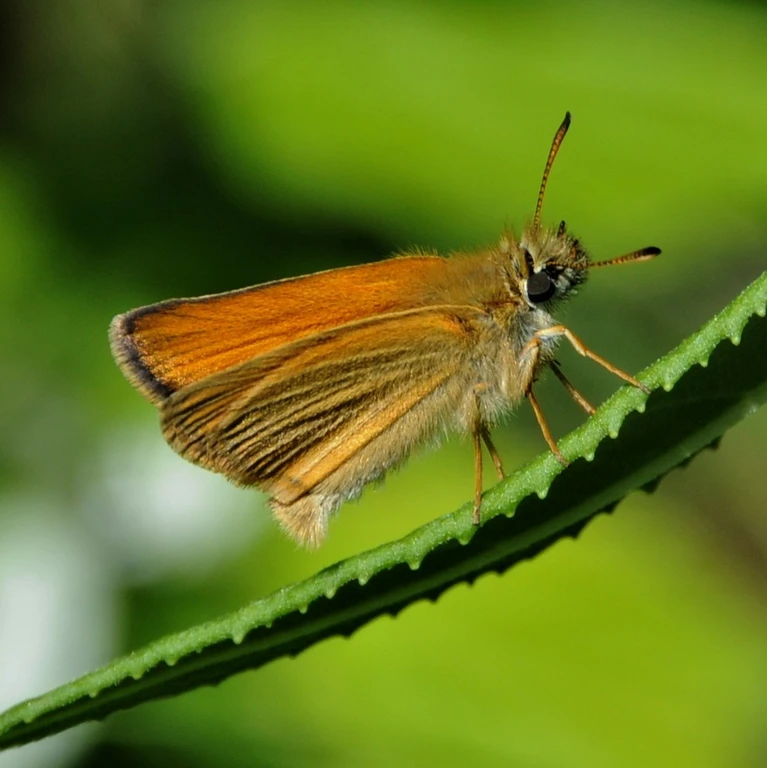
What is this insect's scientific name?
Thymelicus lineola
